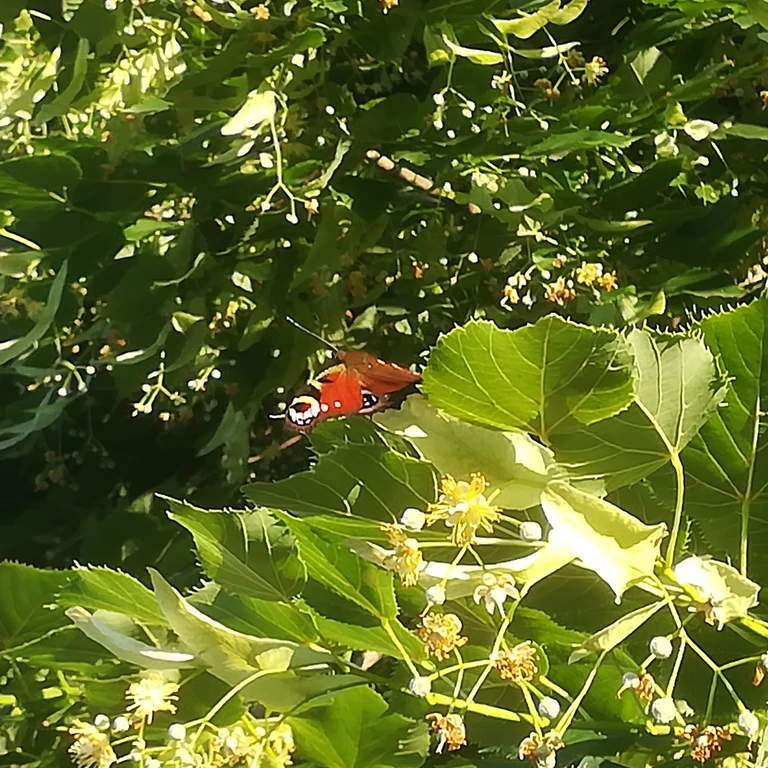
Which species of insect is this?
Aglais io
